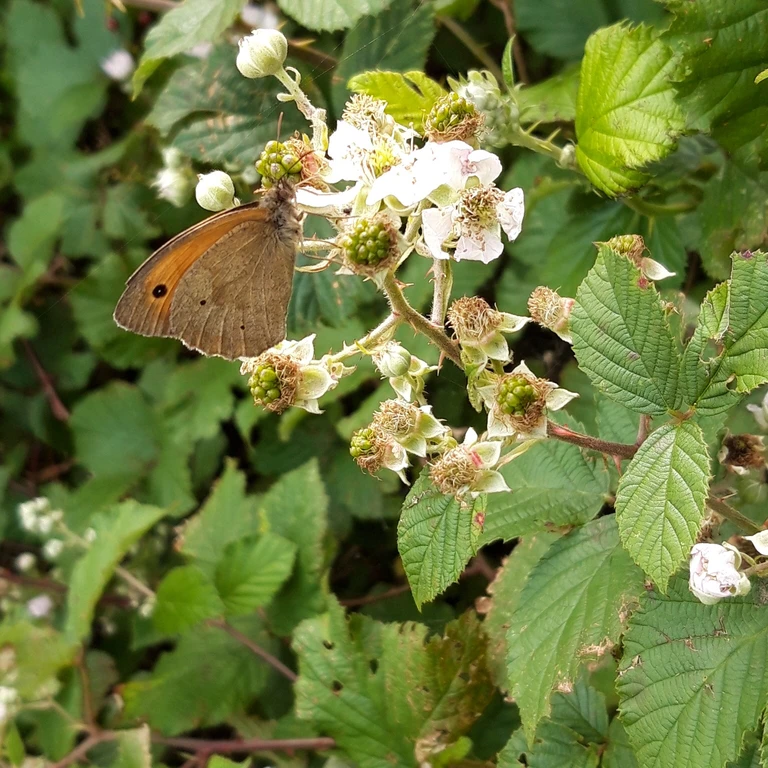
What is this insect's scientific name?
Maniola jurtina
